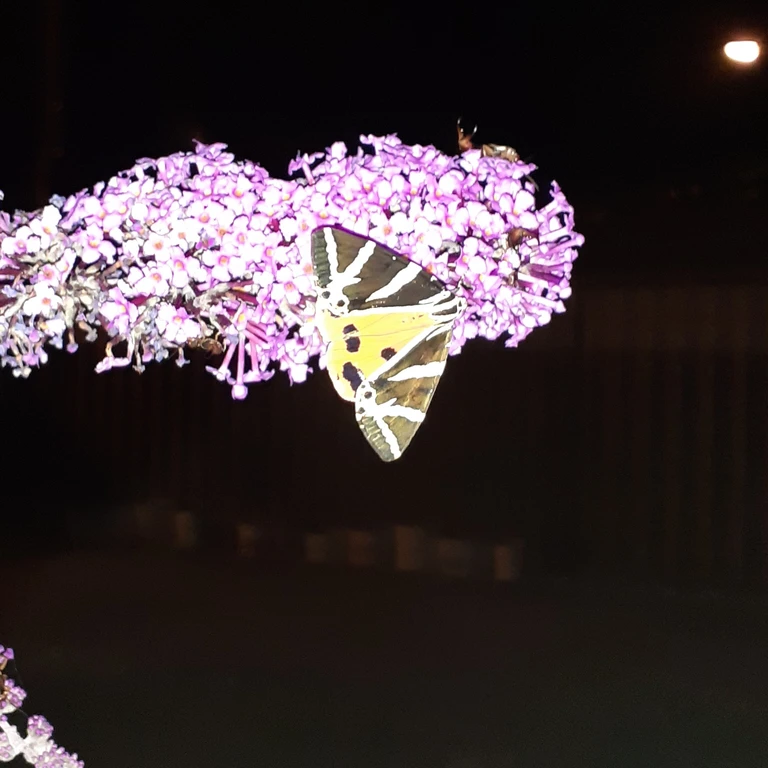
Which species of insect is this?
Euplagia quadripunctaria
